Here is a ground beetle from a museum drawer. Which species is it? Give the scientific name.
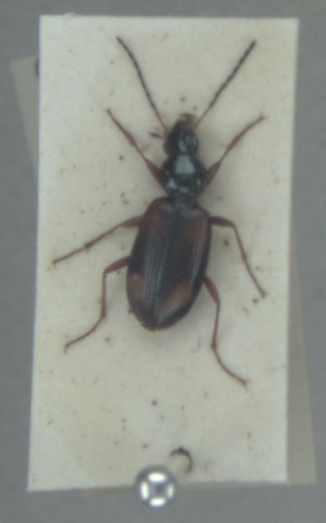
Bembidion fluviatile
